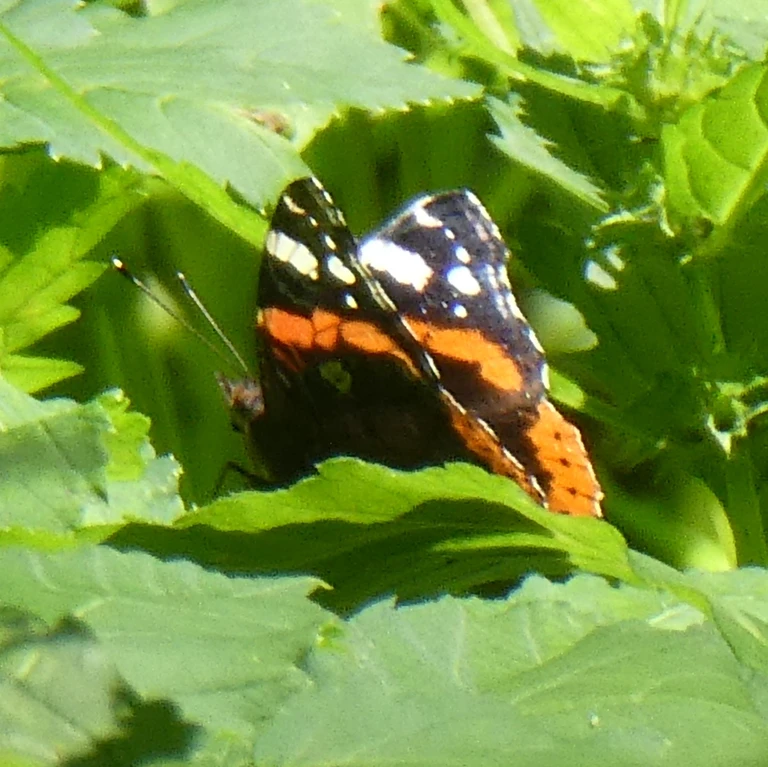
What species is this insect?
Vanessa atalanta
